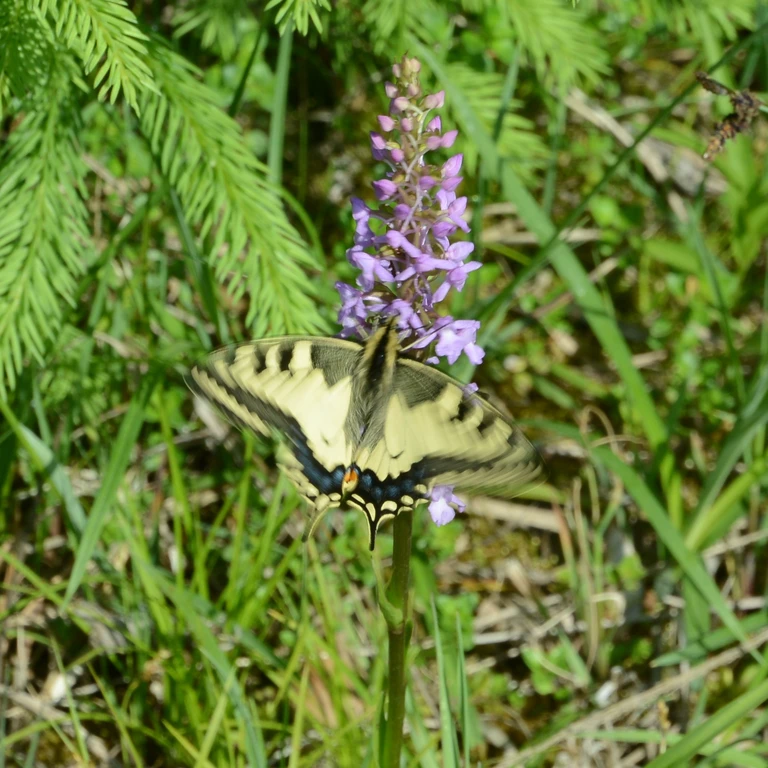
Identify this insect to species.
Papilio machaon
